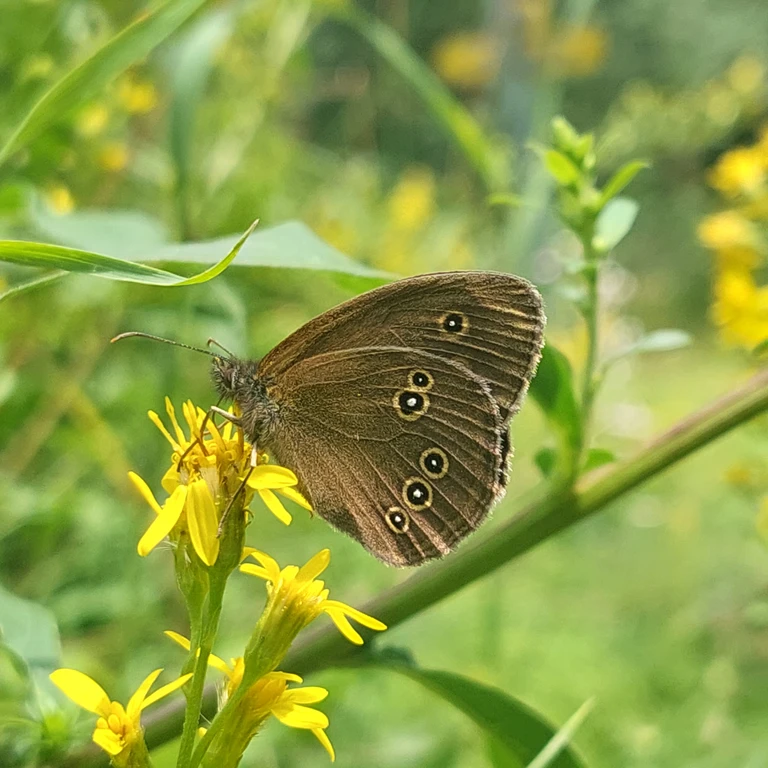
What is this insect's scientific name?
Aphantopus hyperantus
